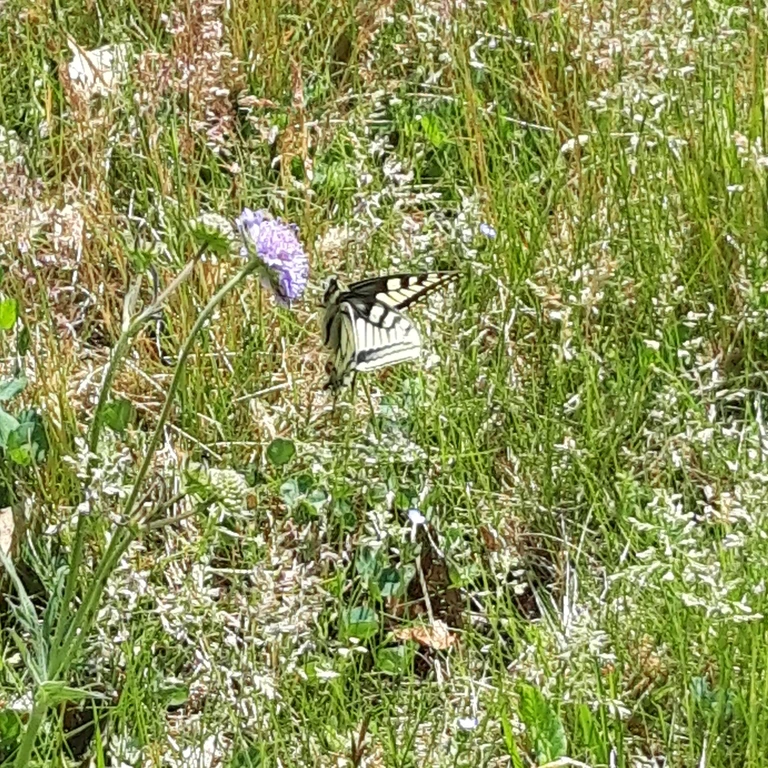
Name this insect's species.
Papilio machaon
